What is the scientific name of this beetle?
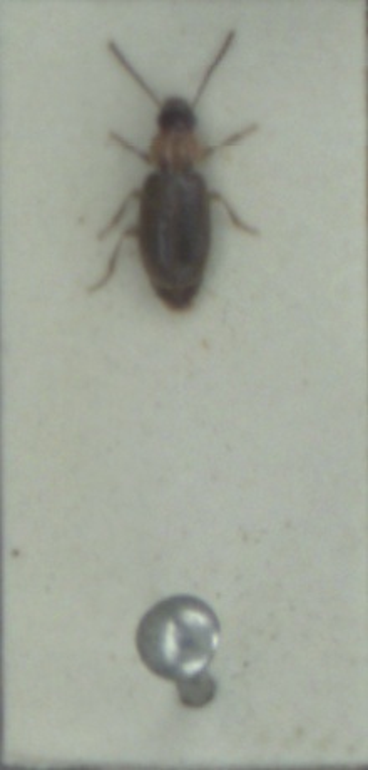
Acupalpus dubius
